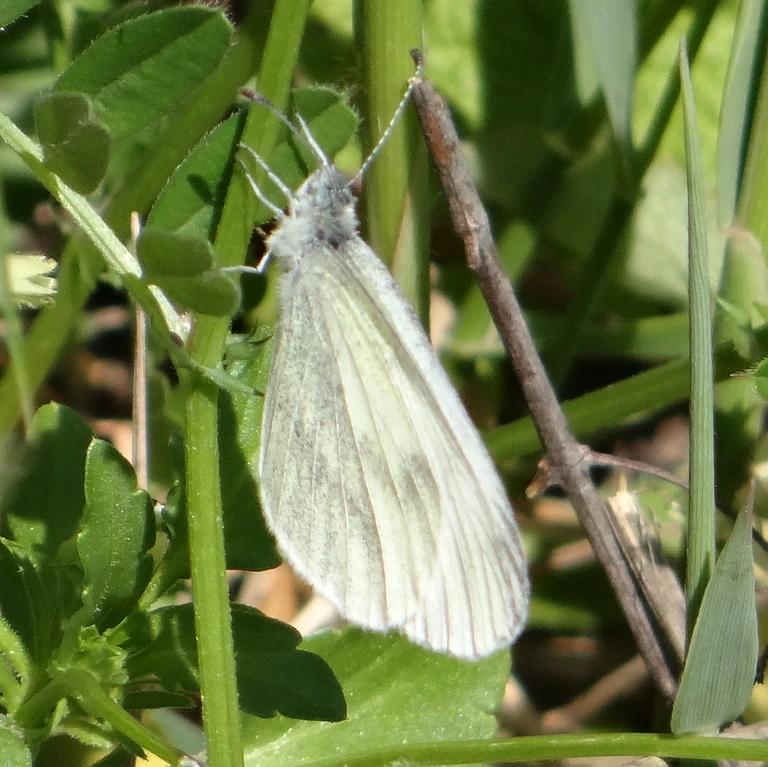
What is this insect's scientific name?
Leptidea sinapis/juvernica
